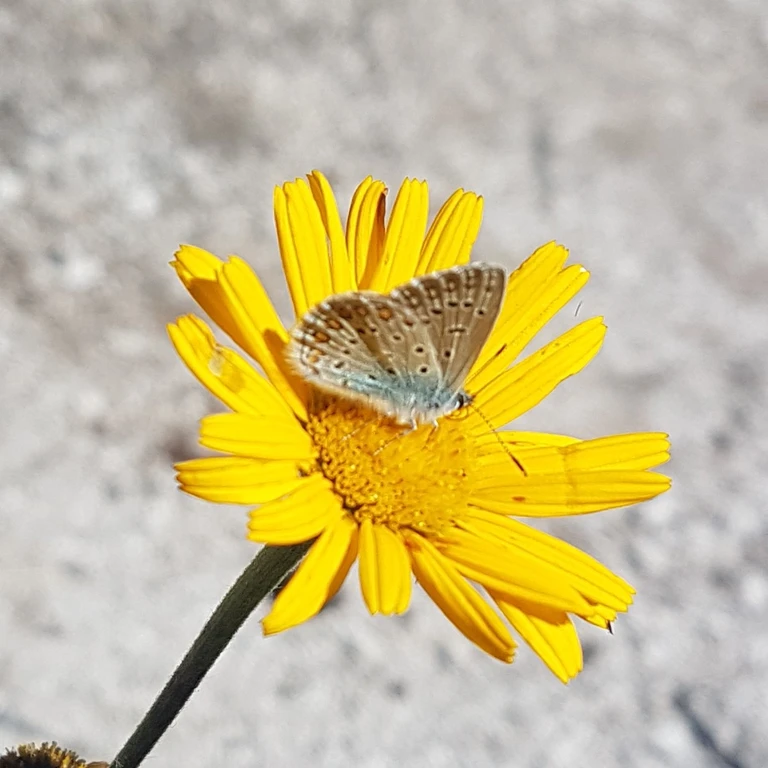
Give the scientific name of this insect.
Polyommatus icarus
